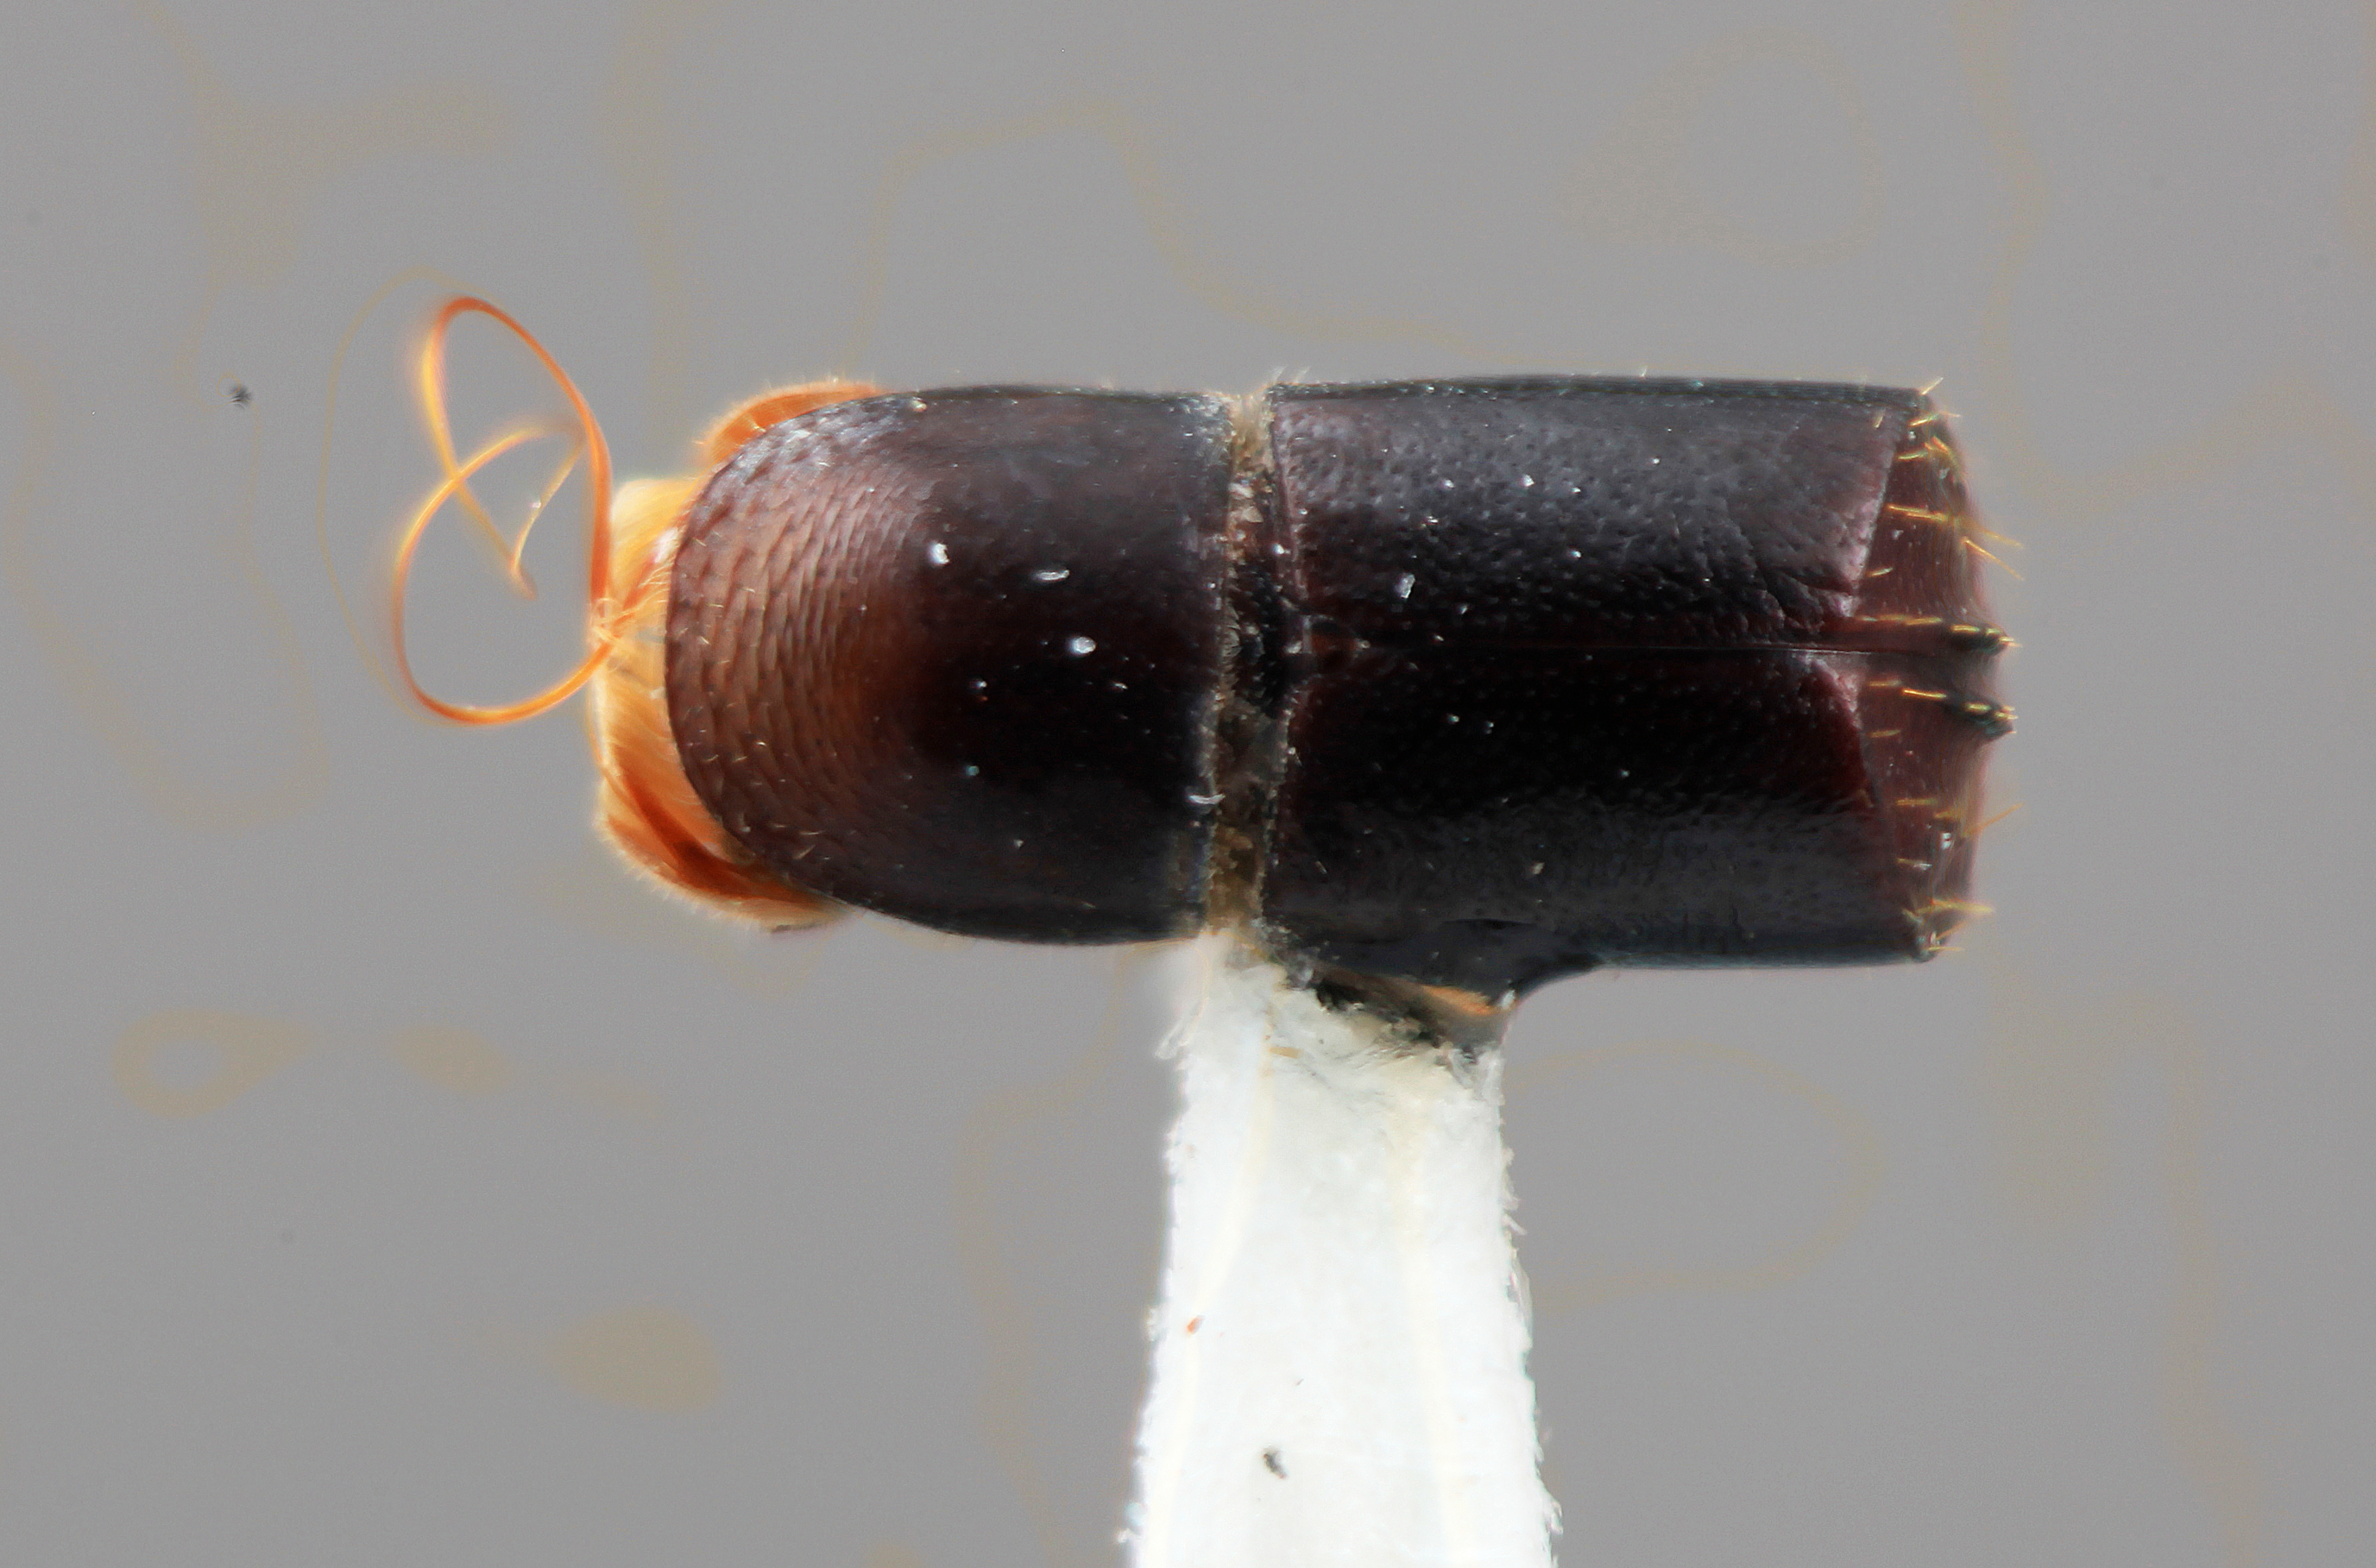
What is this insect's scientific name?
Corthylus frontalis
